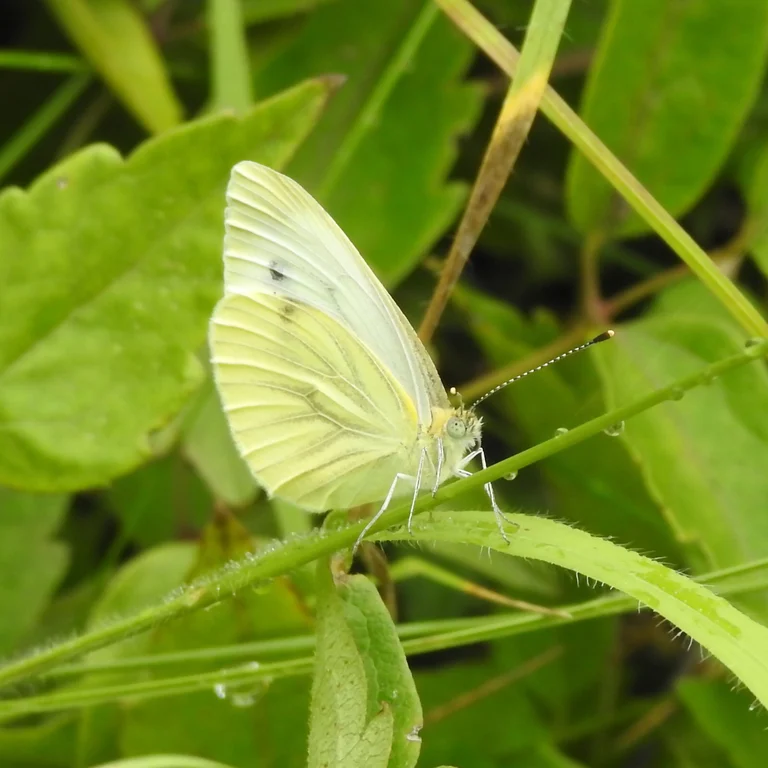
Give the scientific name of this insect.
Pieris napi
